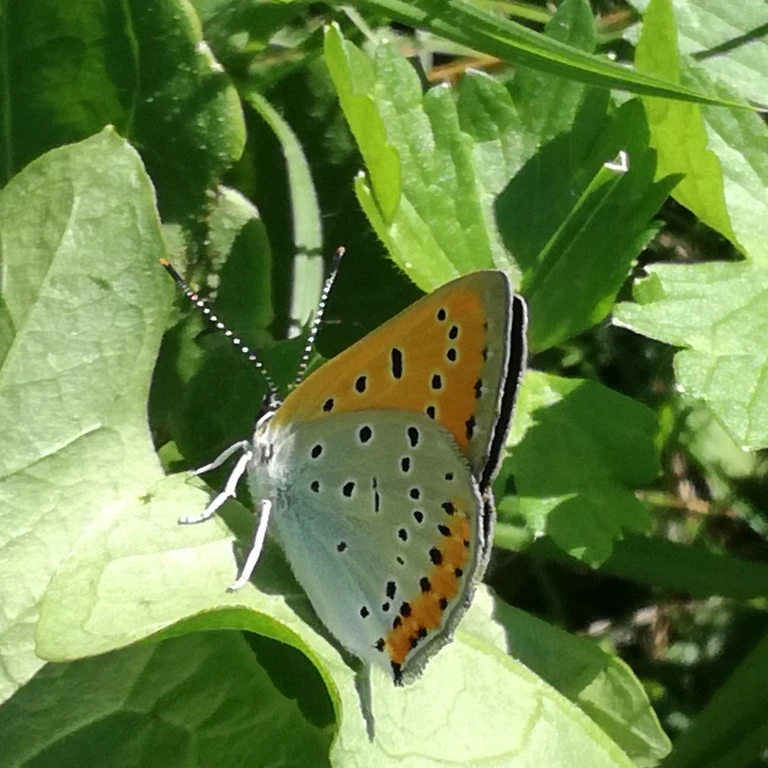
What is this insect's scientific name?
Lycaena dispar
